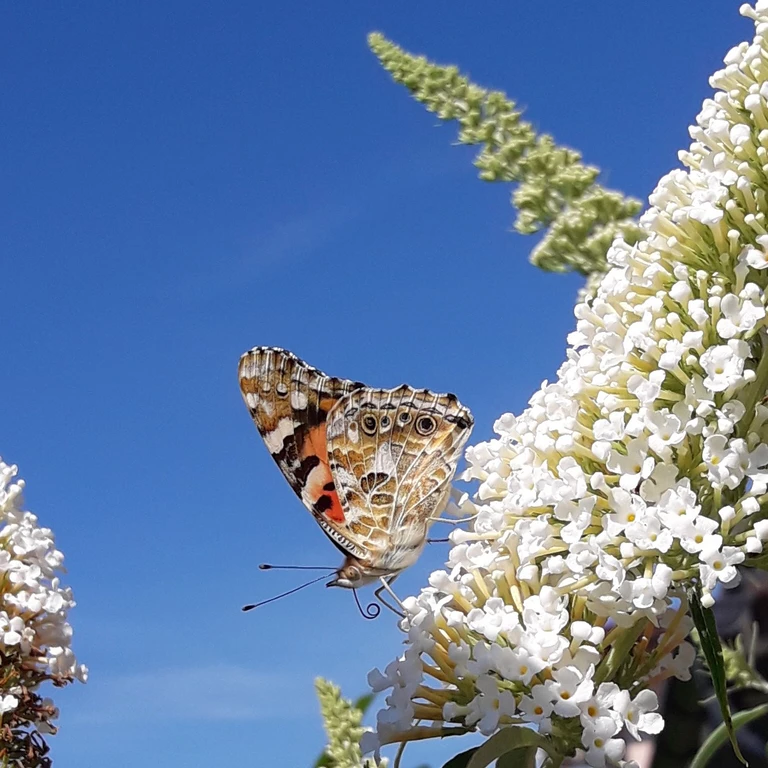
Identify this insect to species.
Vanessa cardui
